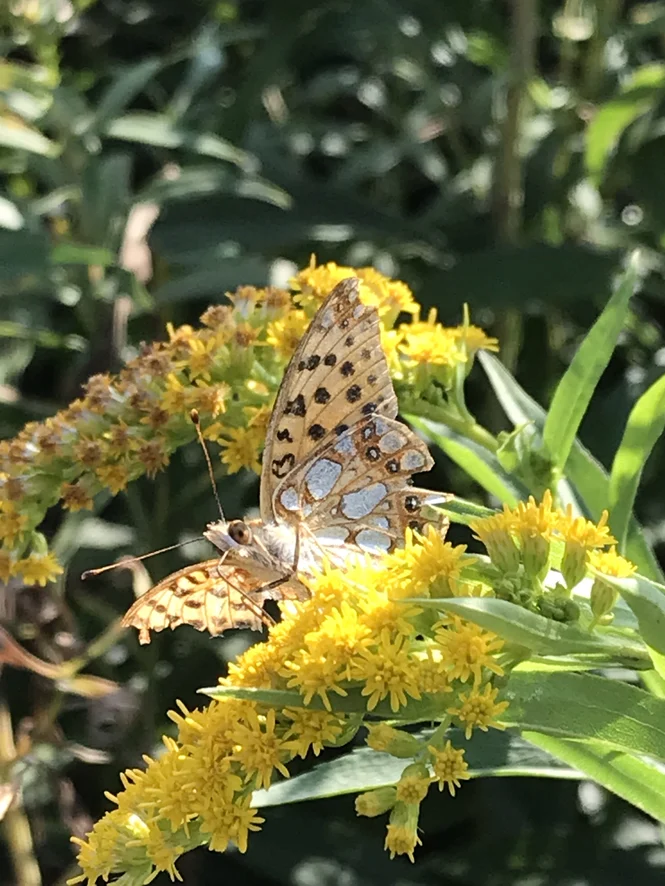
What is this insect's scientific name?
Issoria lathonia
